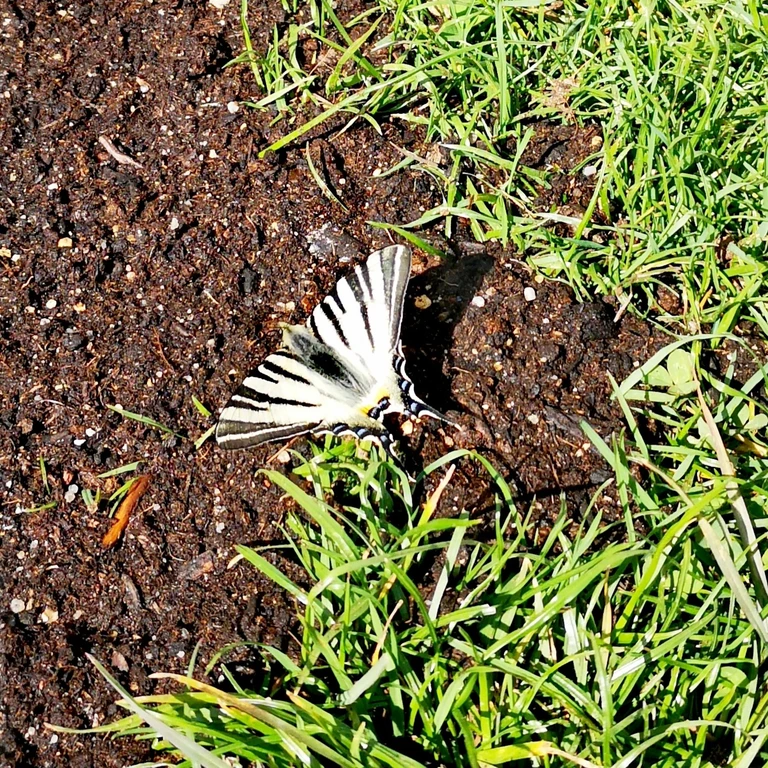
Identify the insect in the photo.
Iphiclides podalirius
